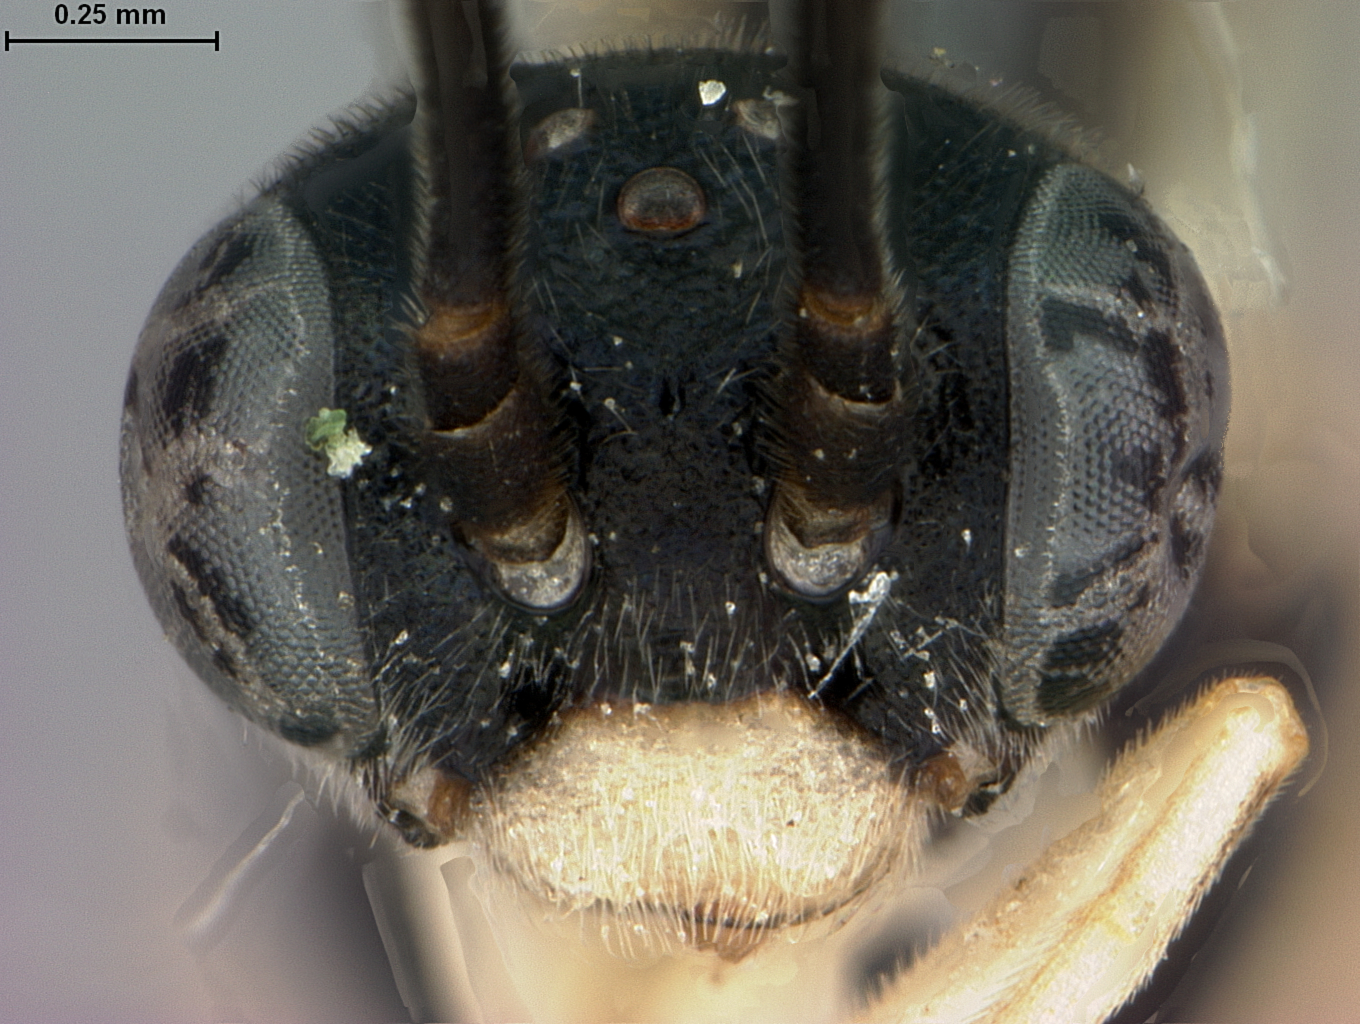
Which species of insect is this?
Ametastegia xenia
